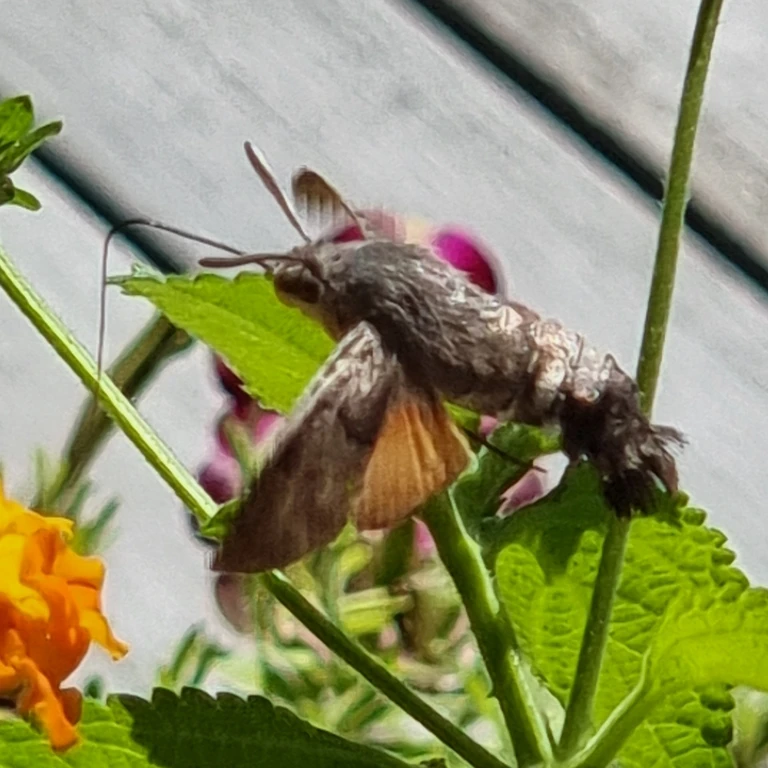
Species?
Macroglossum stellatarum
